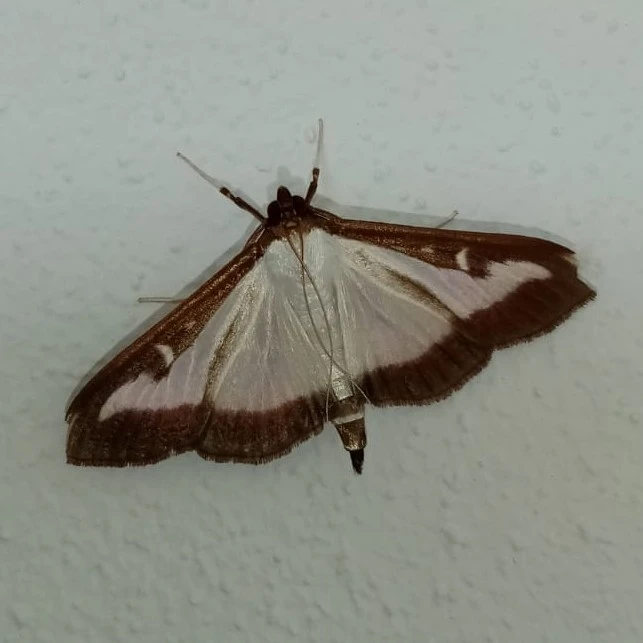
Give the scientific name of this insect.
Cydalima perspectalis
